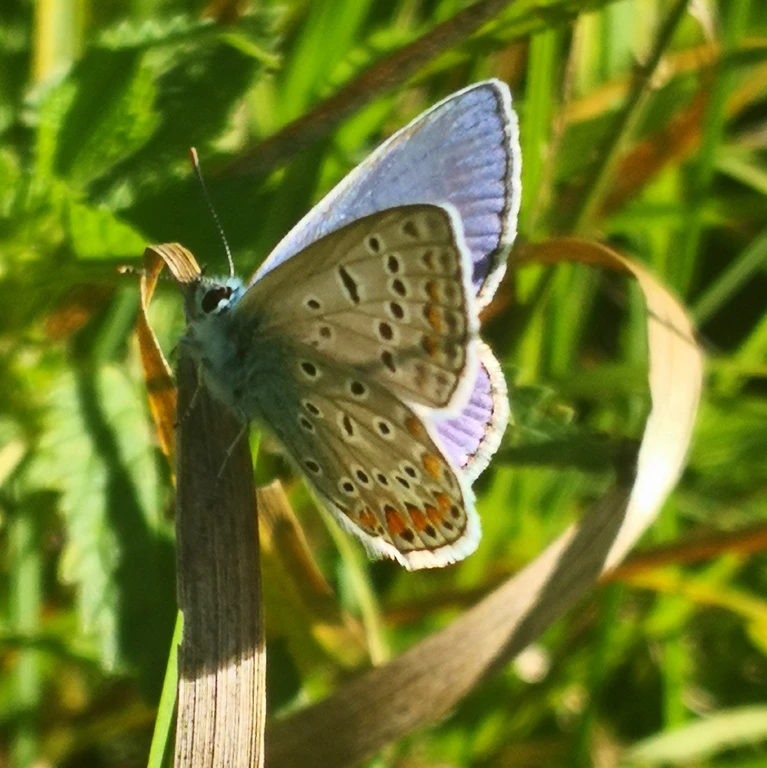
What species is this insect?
Polyommatus icarus
